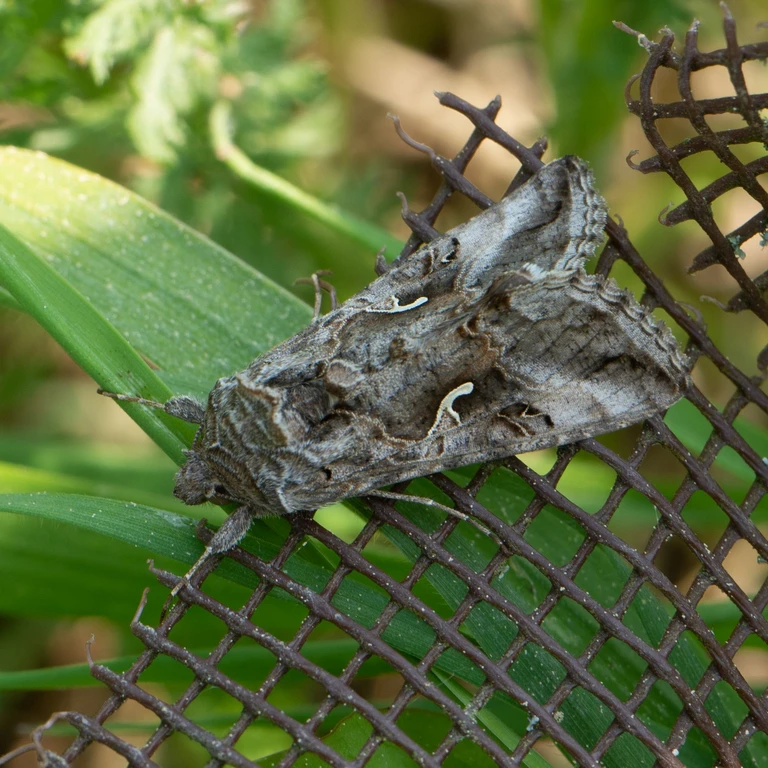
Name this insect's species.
Autographa gamma
